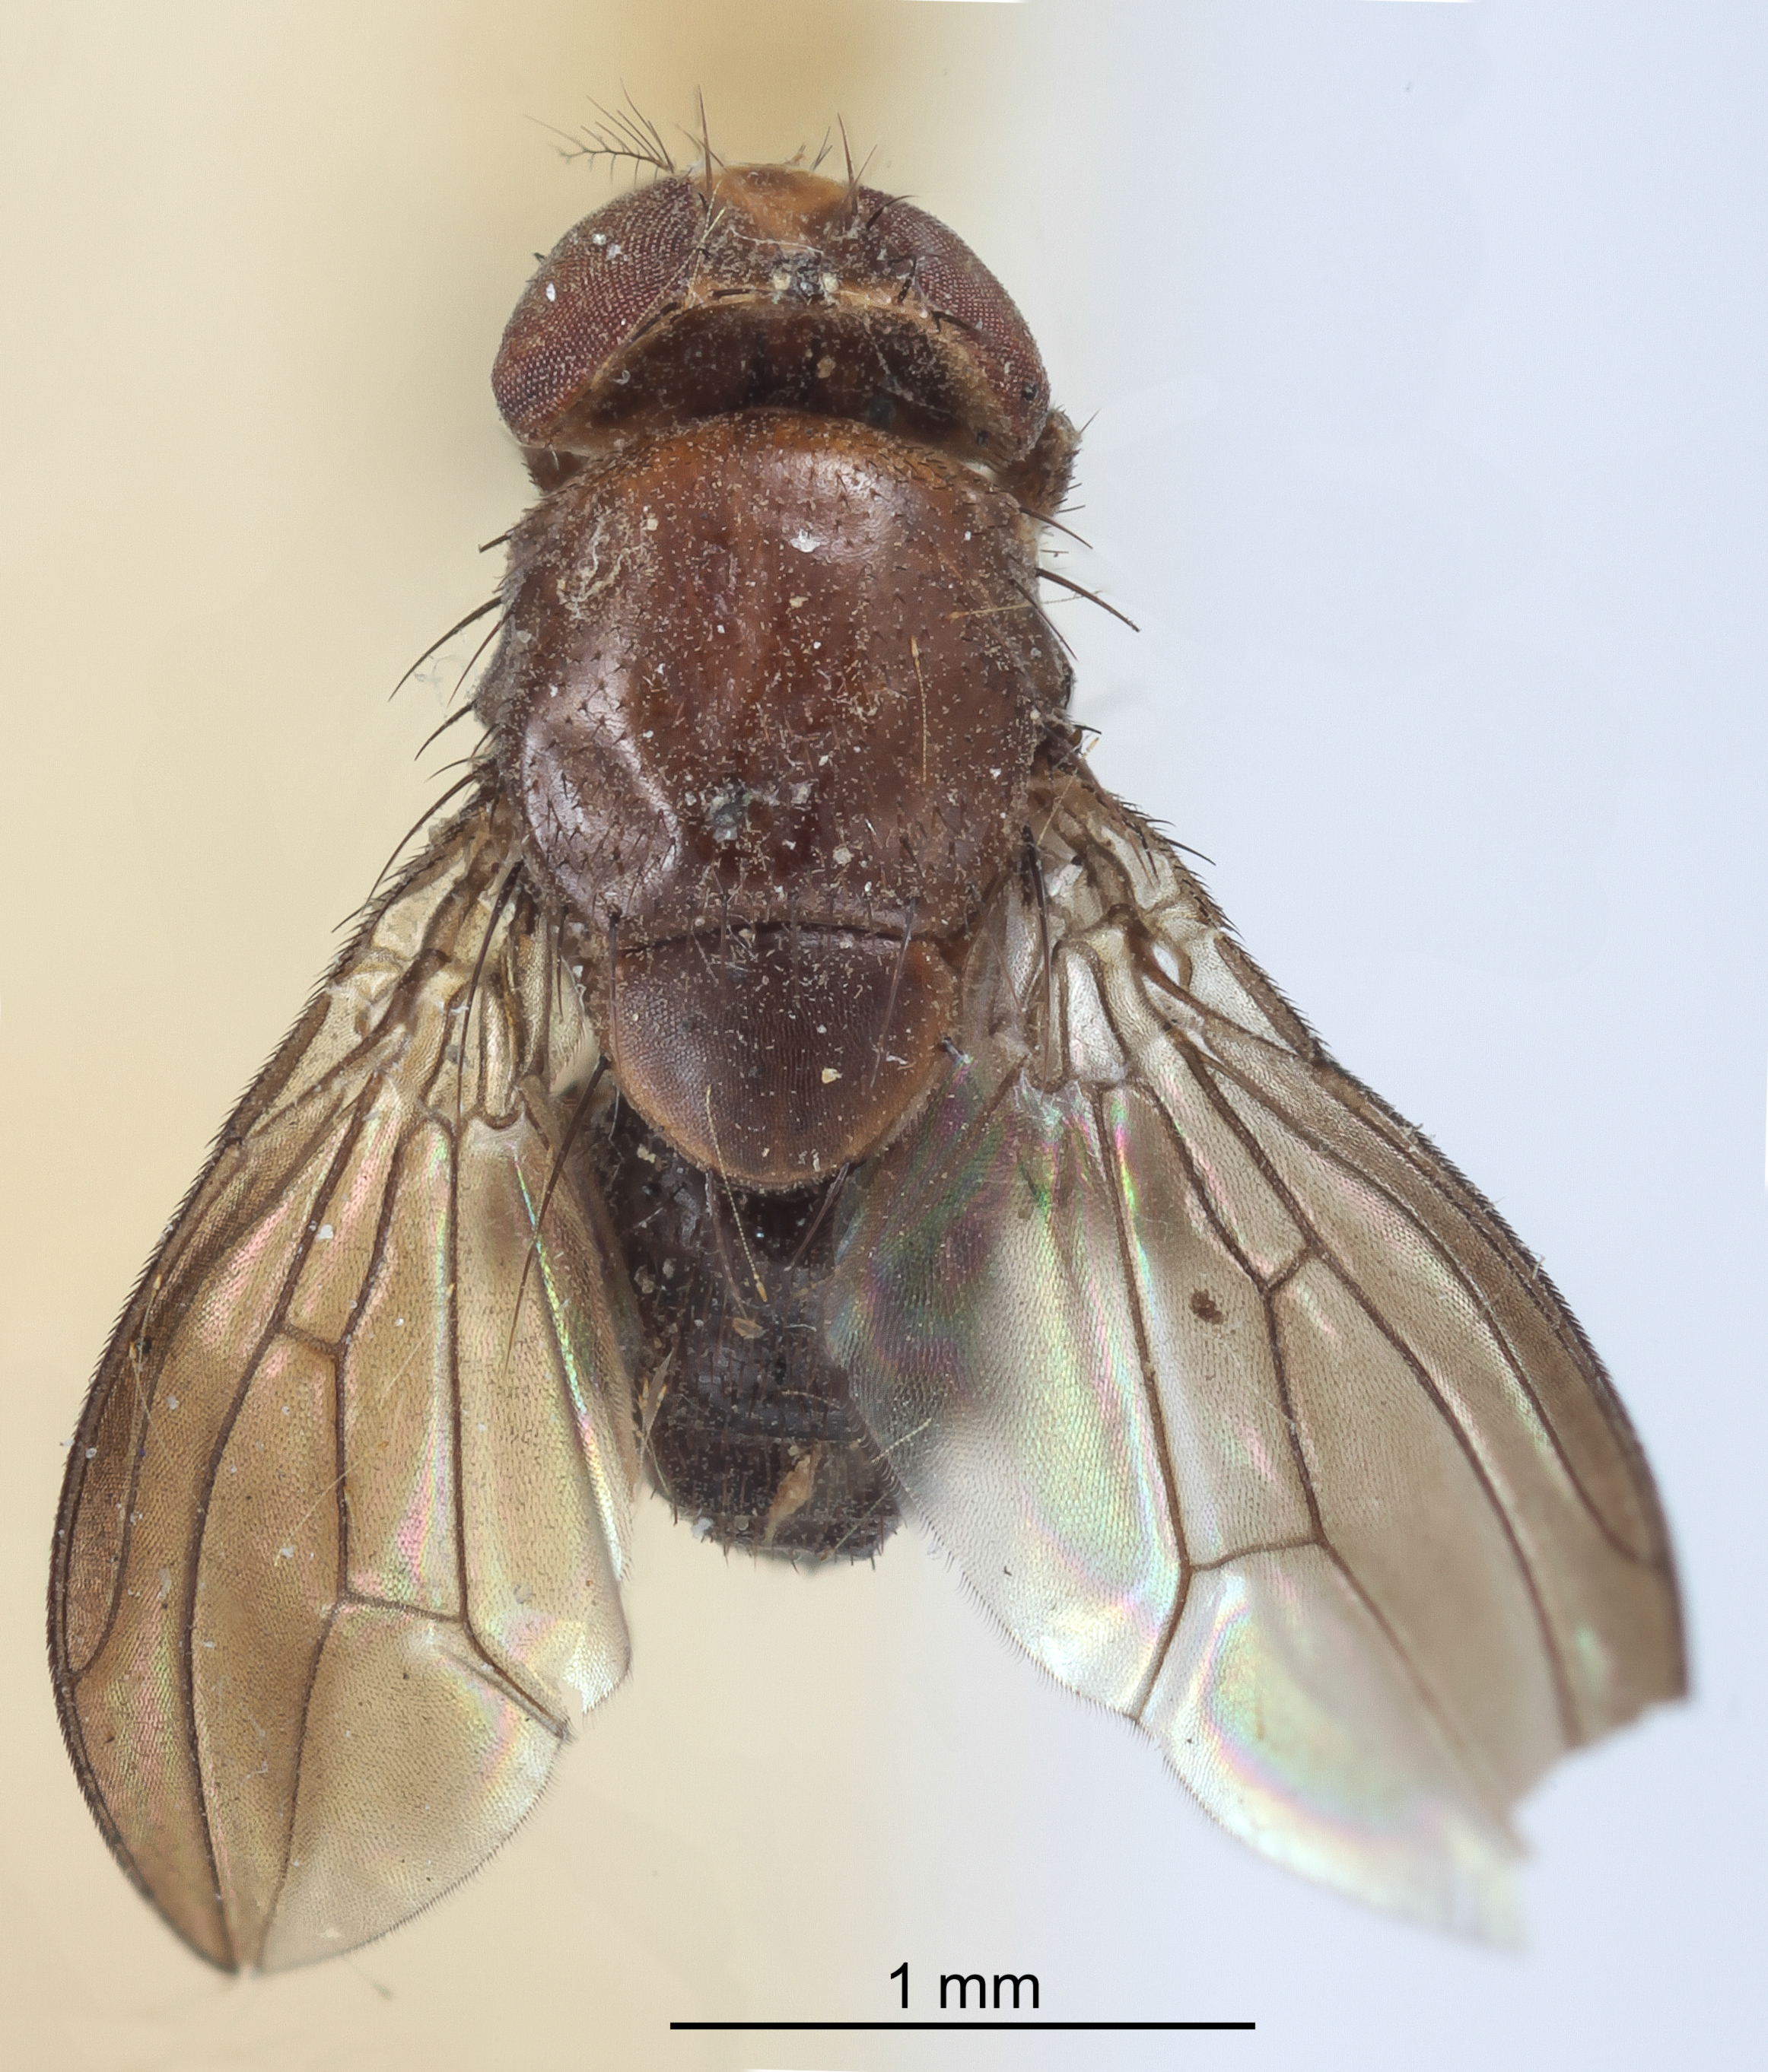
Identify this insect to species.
Stegana atrimana
